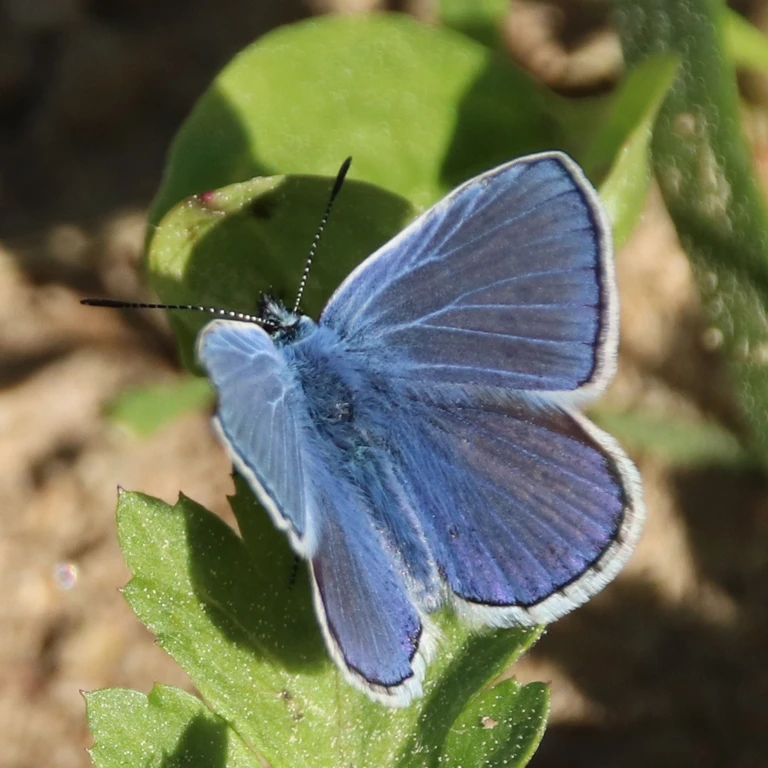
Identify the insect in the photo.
Polyommatus icarus
